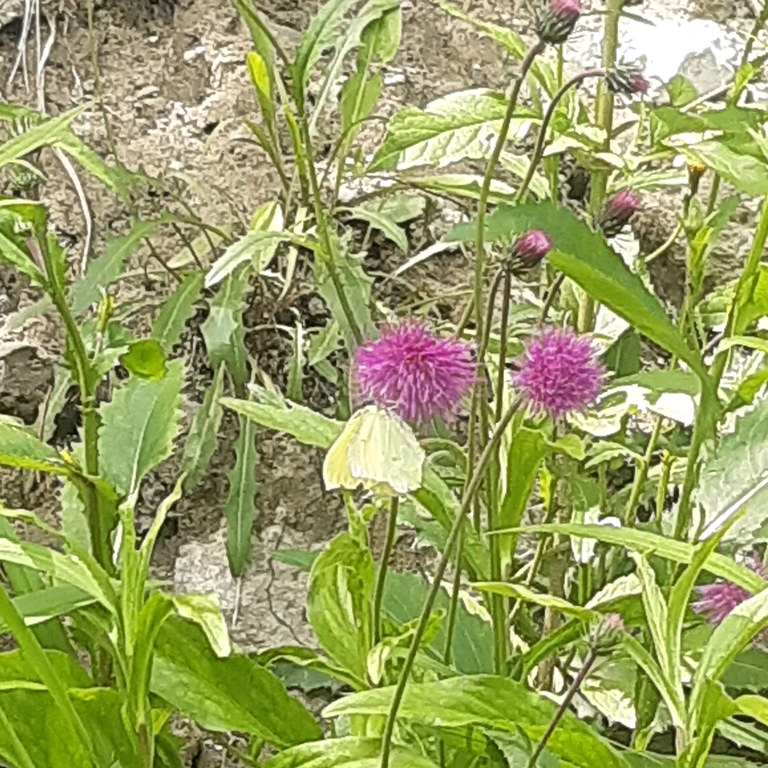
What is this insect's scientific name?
Gonepteryx rhamni
